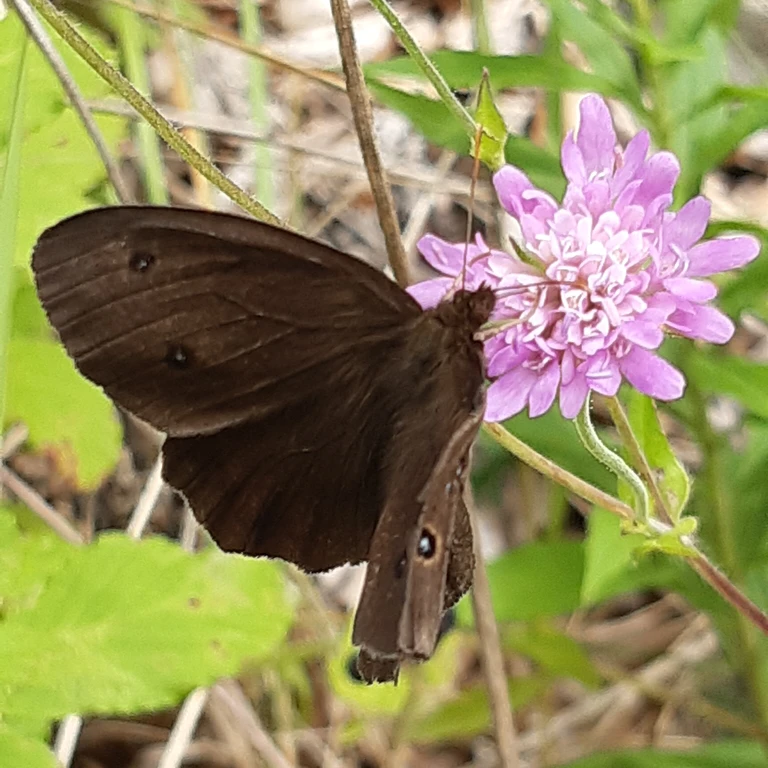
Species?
Minois dryas
